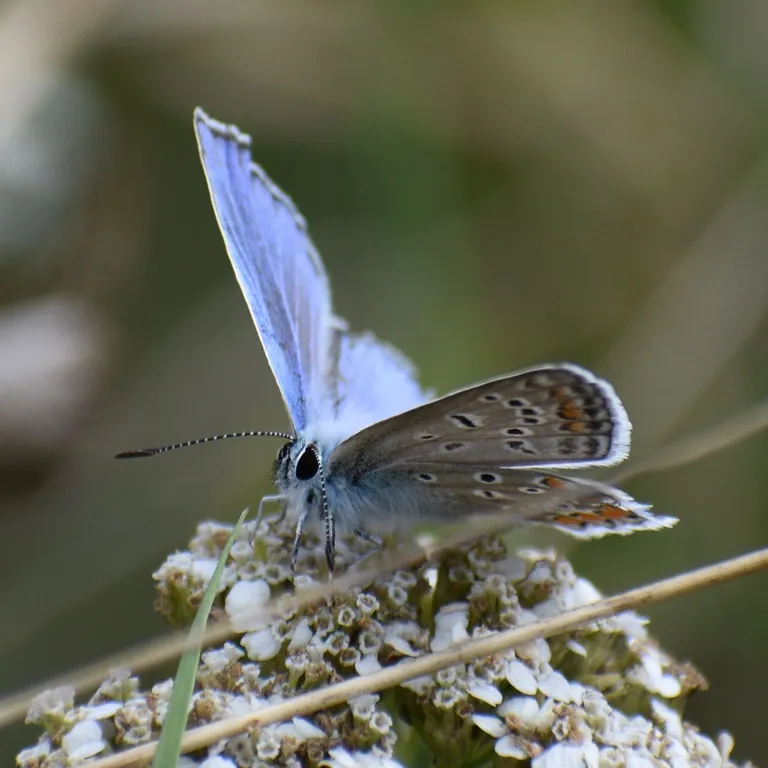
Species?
Polyommatus icarus
